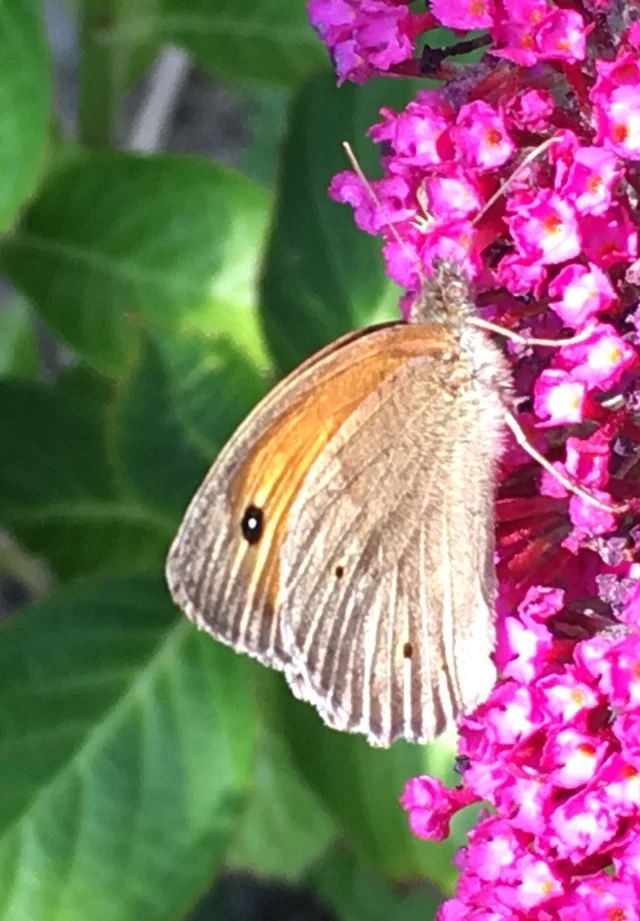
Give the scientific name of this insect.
Maniola jurtina
